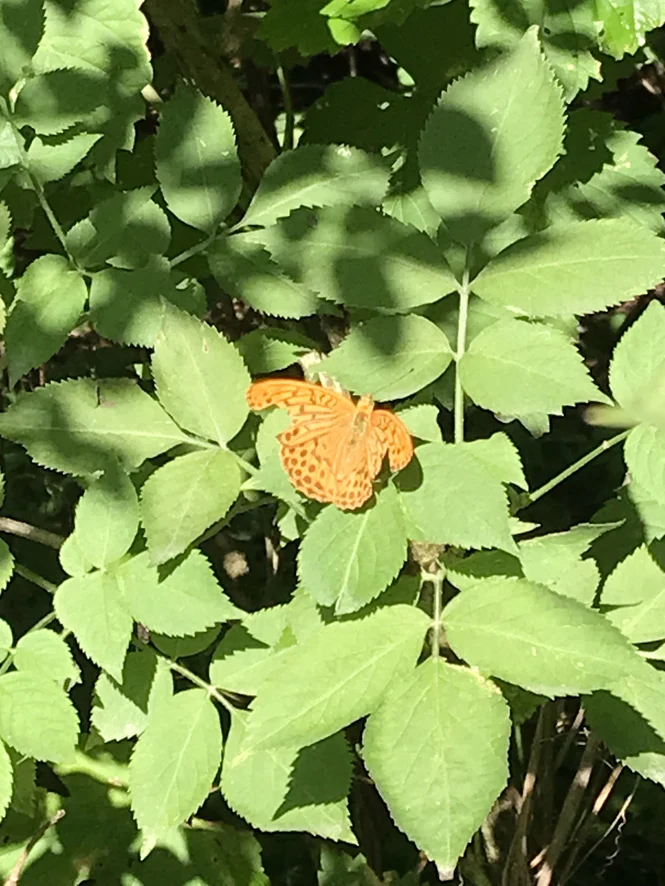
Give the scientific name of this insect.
Argynnis paphia
